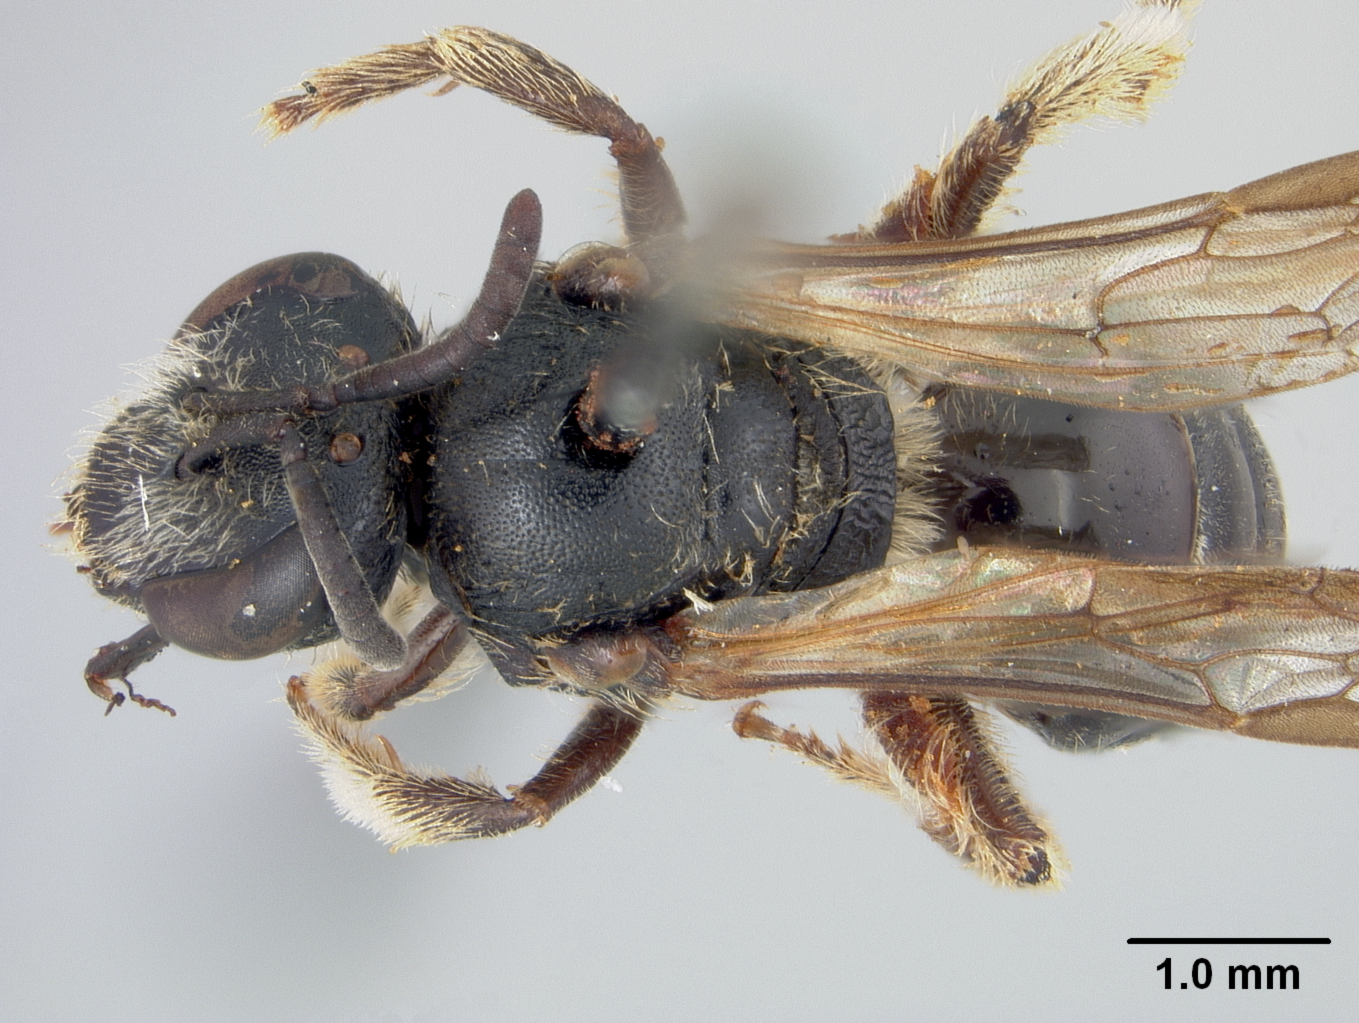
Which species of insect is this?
Halictus kraloffi
